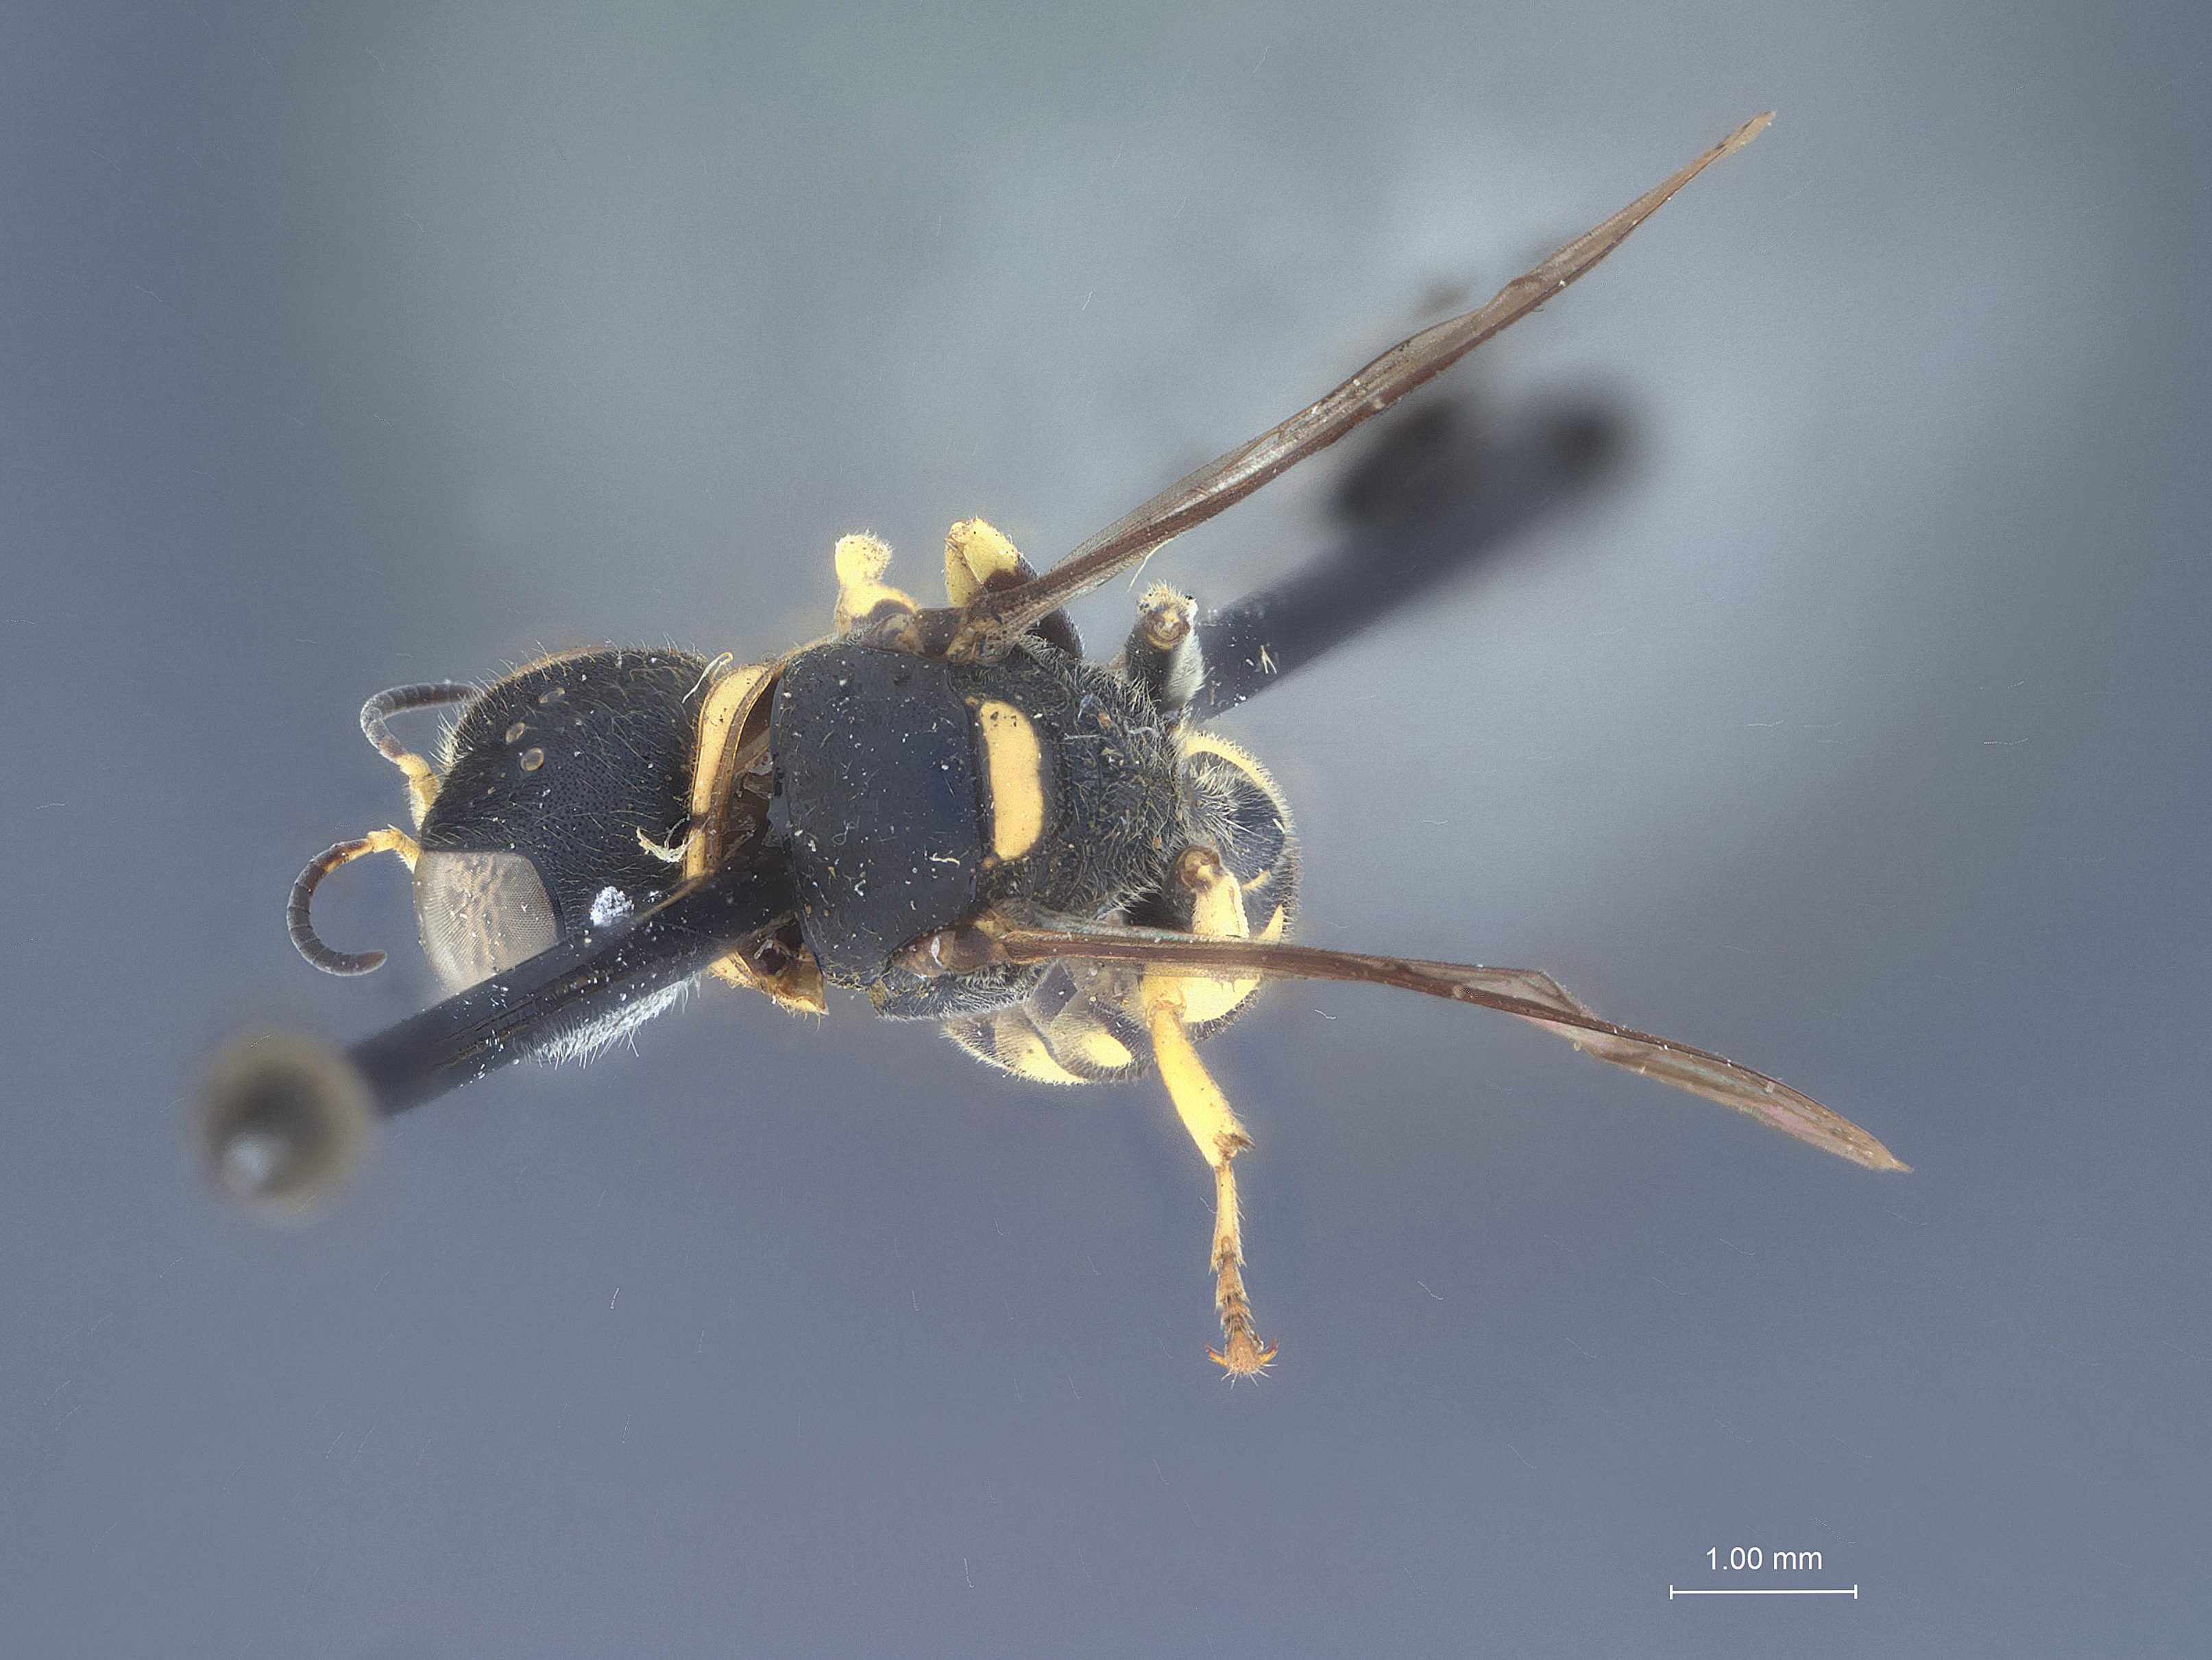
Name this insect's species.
Dasyproctus phillipinensis
